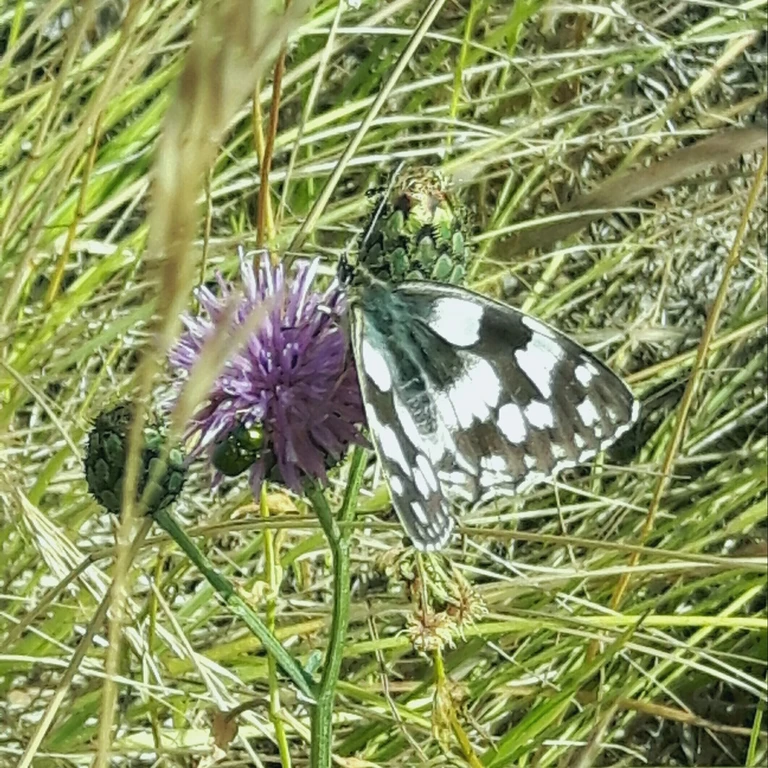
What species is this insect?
Melanargia galathea
